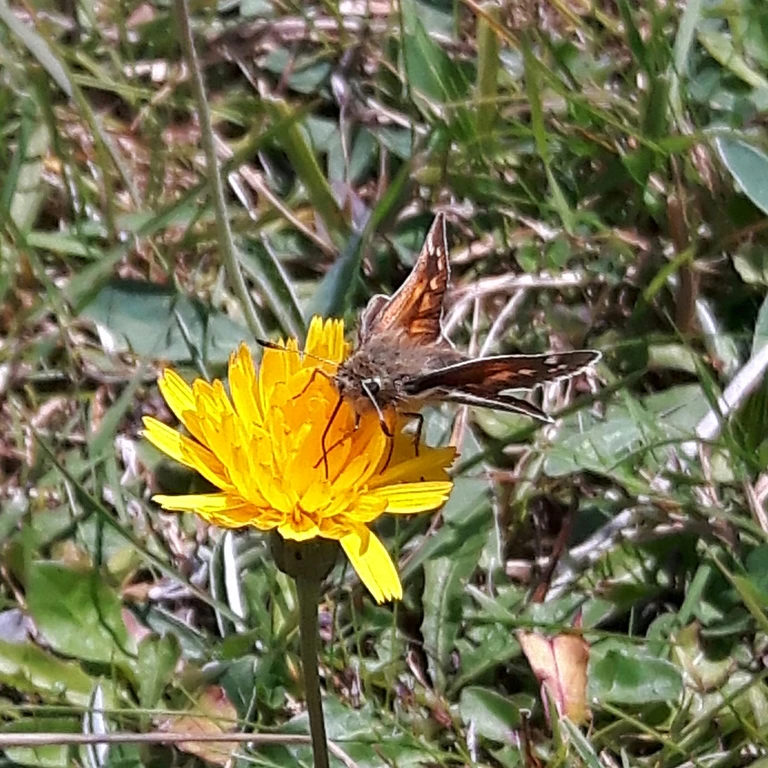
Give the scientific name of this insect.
Hesperia comma
